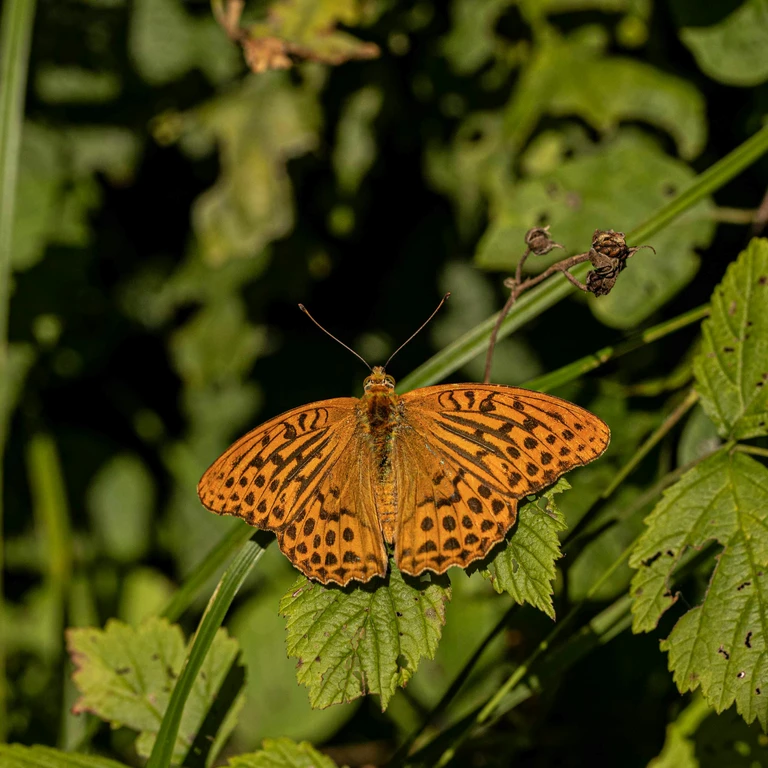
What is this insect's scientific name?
Argynnis paphia
